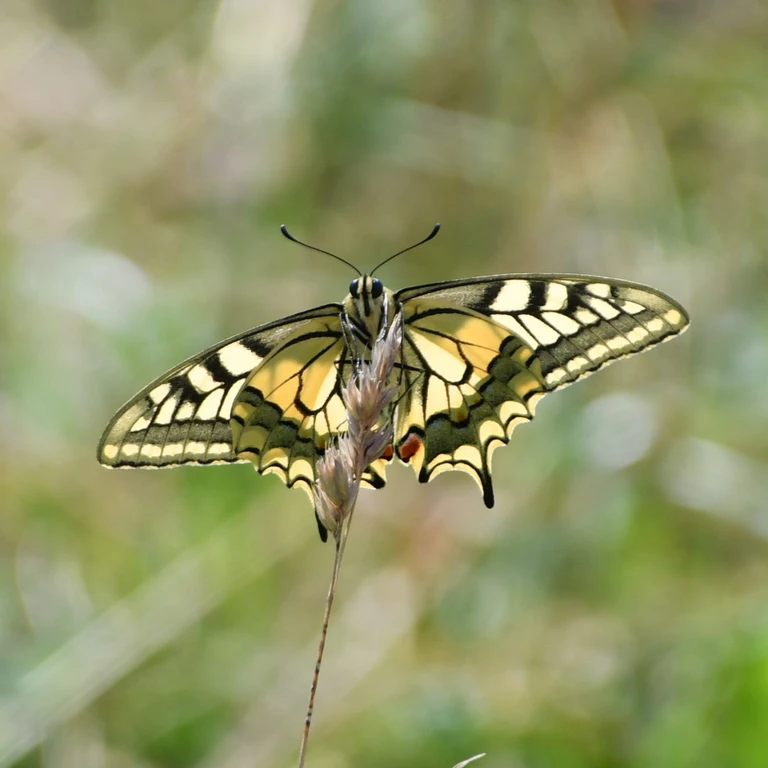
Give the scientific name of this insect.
Papilio machaon
